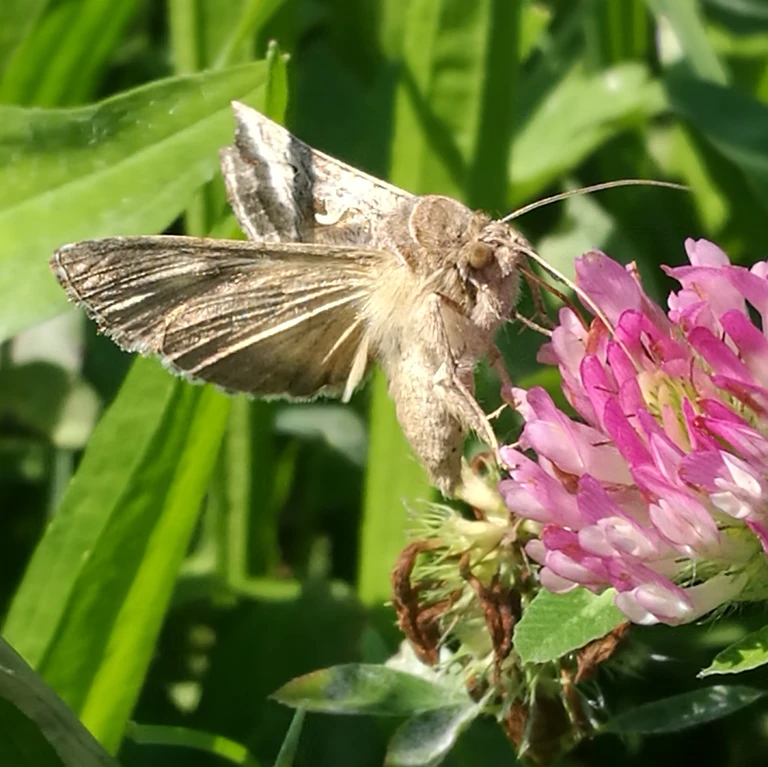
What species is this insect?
Autographa gamma
